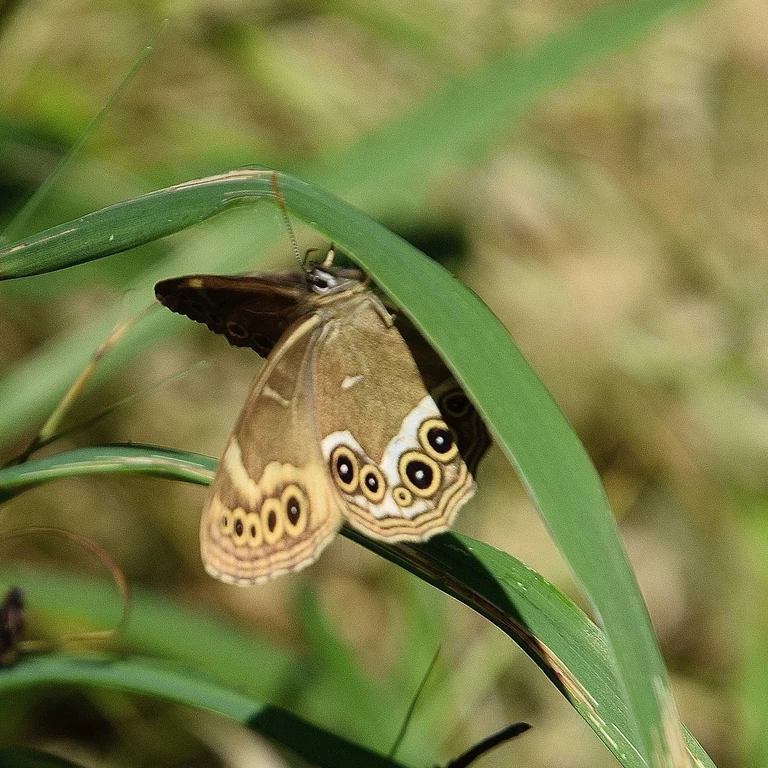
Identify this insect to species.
Lopinga achine (also Pararge achine)
